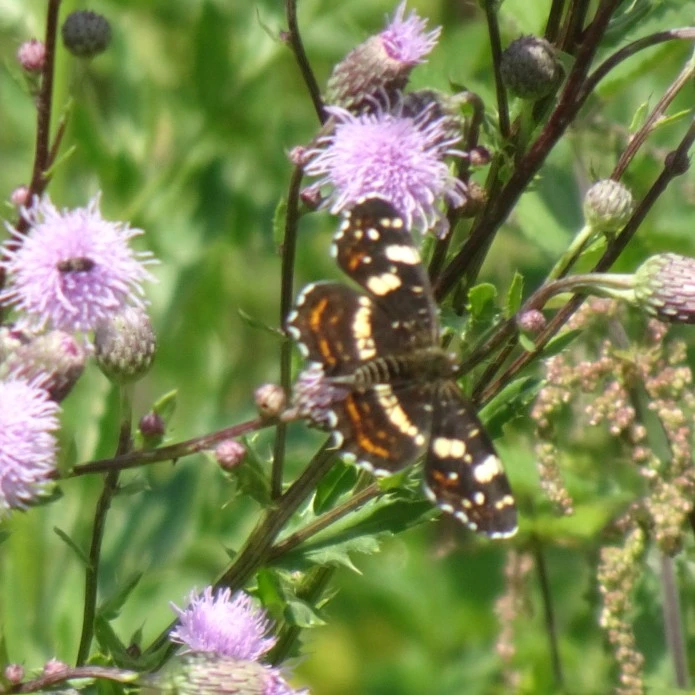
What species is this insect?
Araschnia levana
